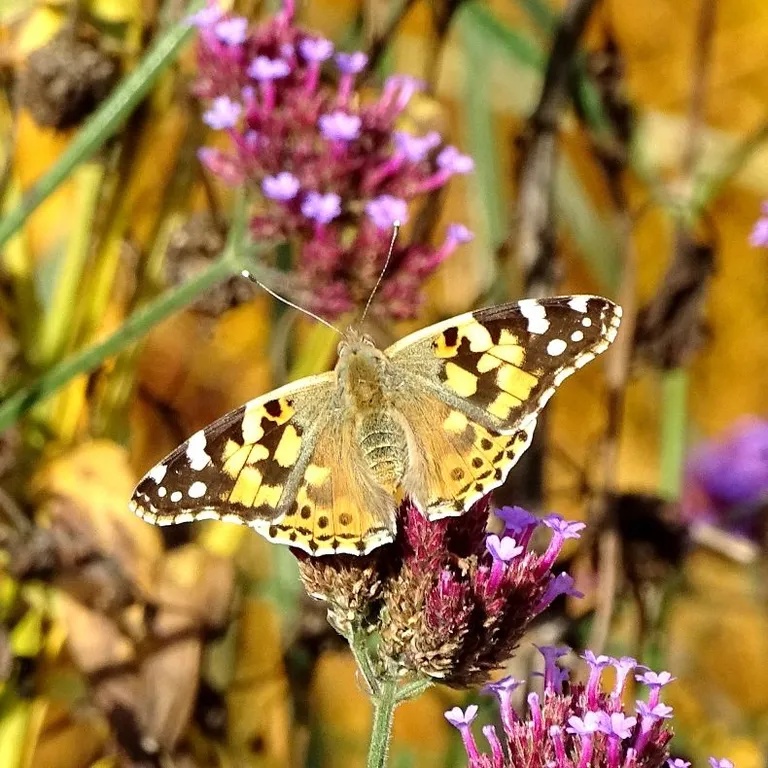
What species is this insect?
Vanessa cardui
